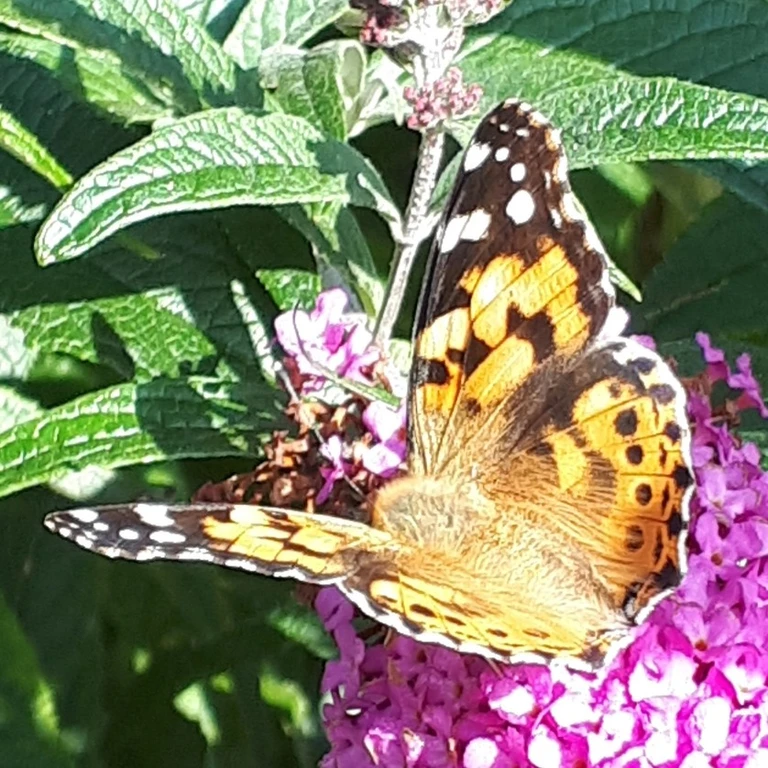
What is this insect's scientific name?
Vanessa cardui
